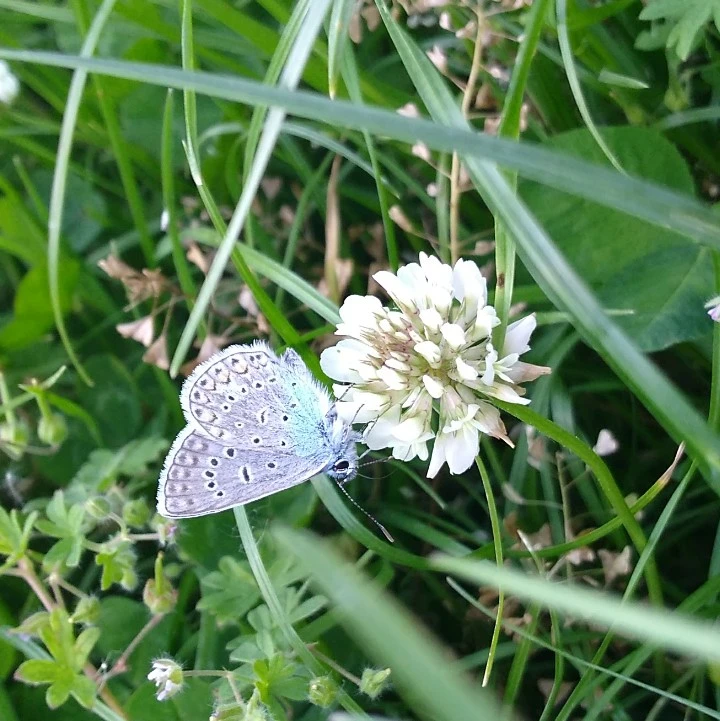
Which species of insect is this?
Polyommatus icarus
